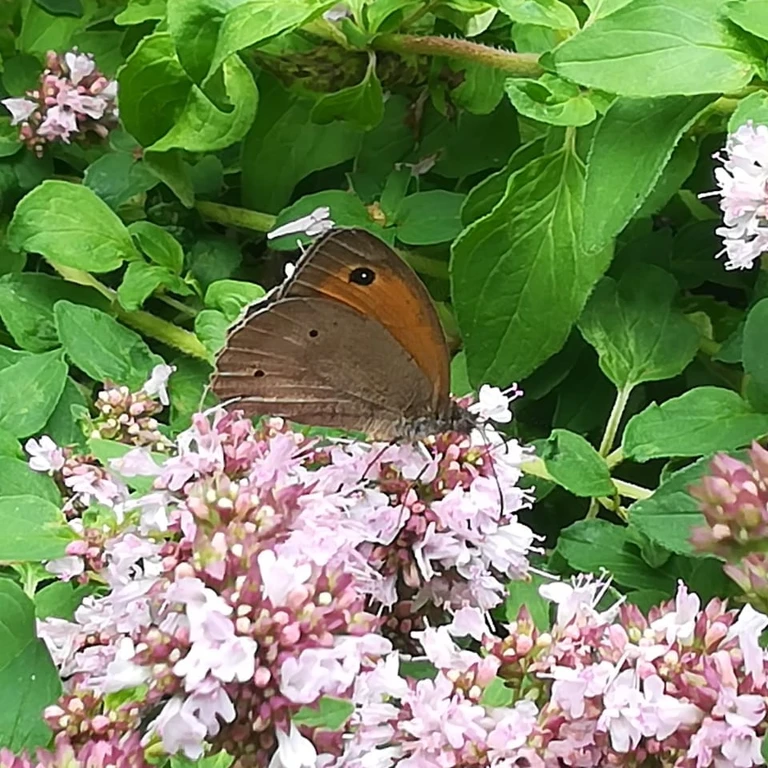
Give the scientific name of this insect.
Maniola jurtina
